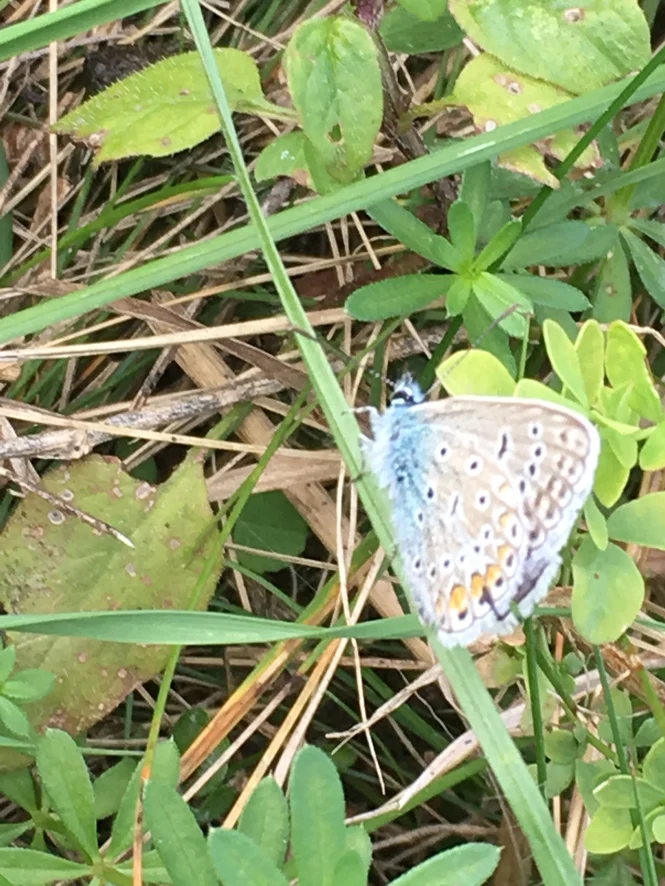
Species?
Polyommatus icarus
